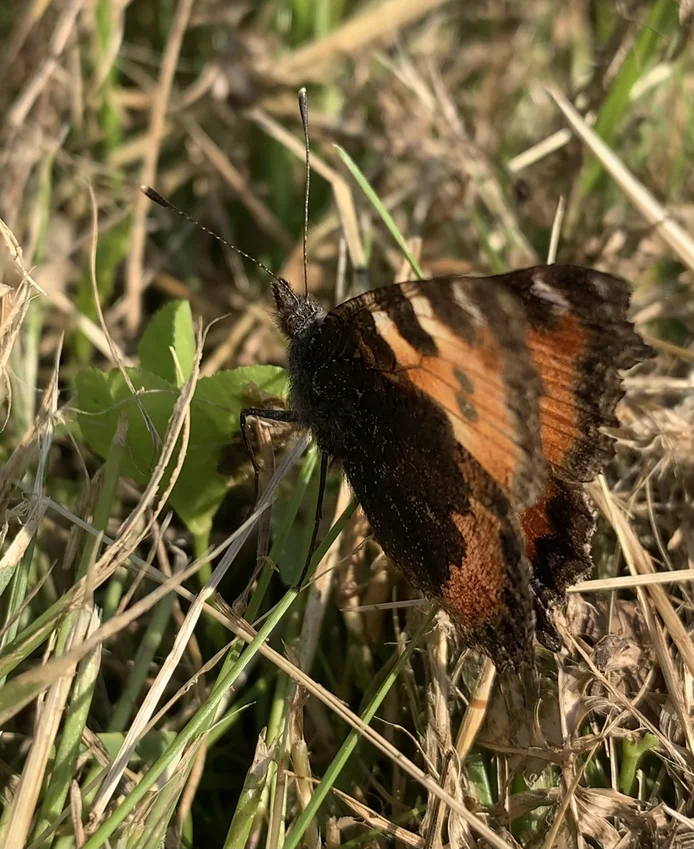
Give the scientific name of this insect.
Aglais urticae
